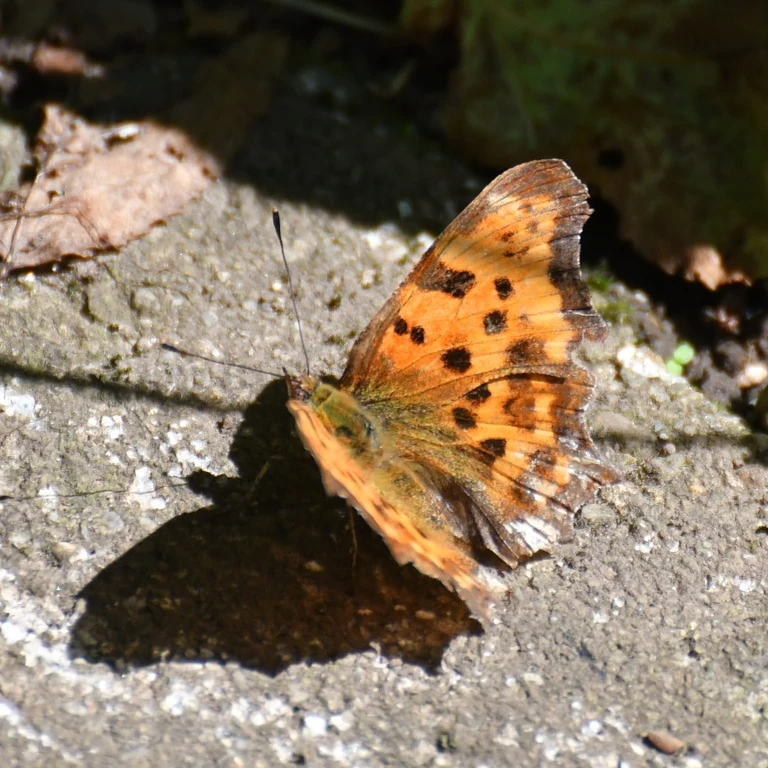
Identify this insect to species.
Polygonia c-album
